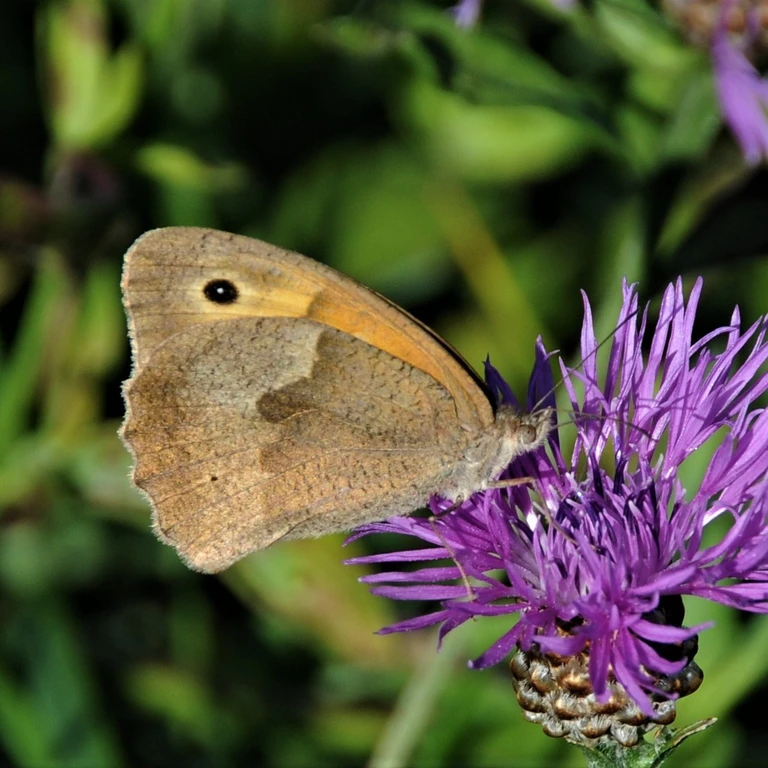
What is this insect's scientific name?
Maniola jurtina
